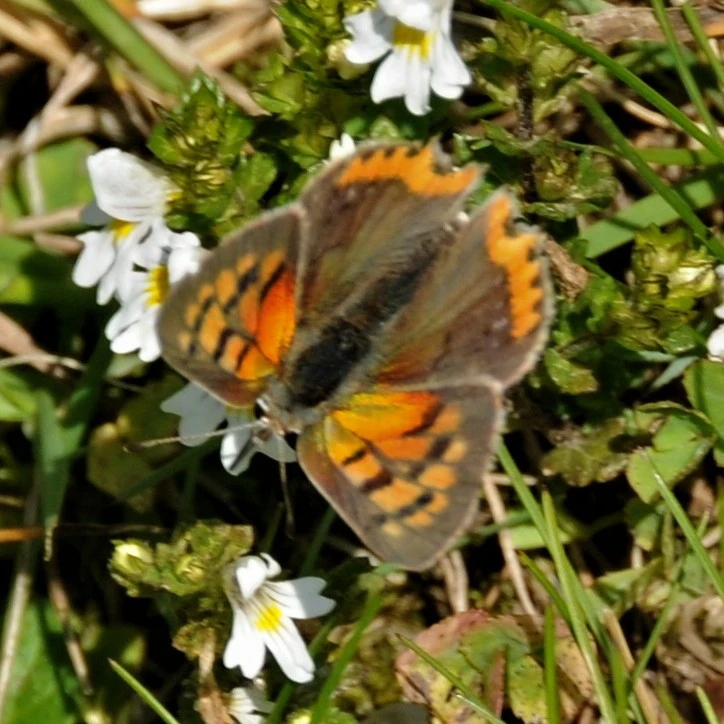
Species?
Lycaena phlaeas
